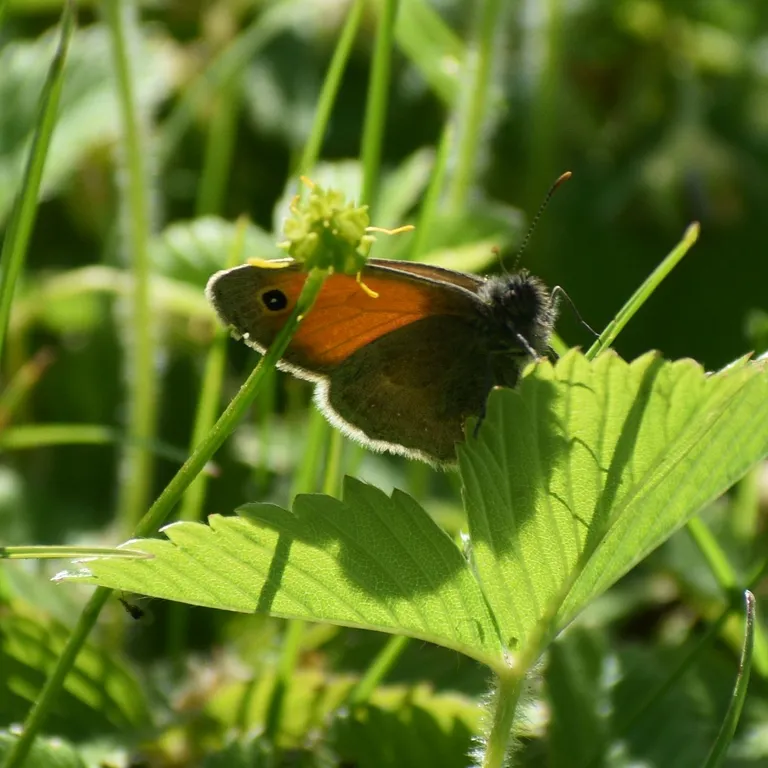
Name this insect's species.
Coenonympha pamphilus
